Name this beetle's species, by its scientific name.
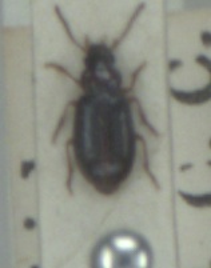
Bradycellus ruficollis
